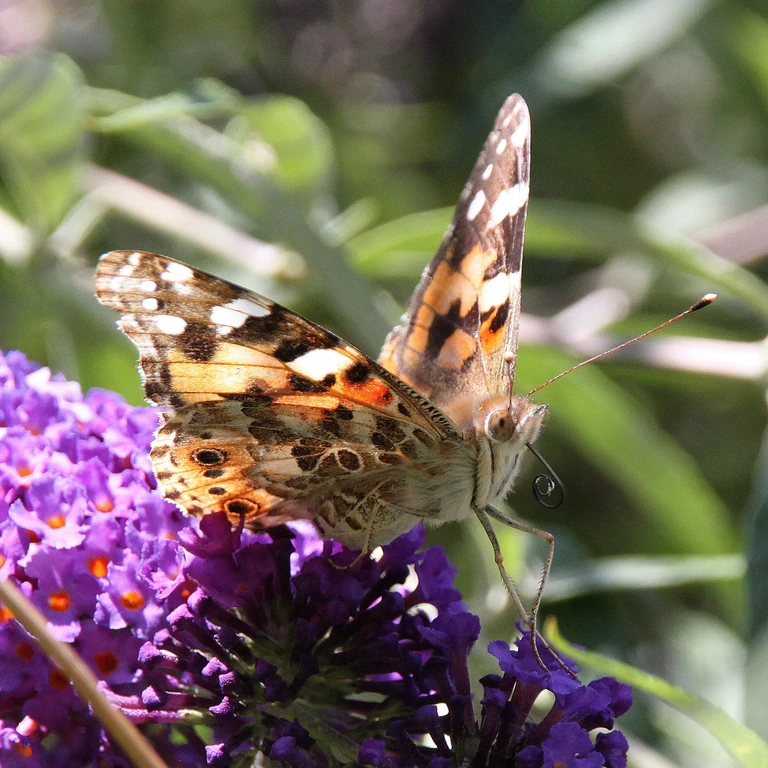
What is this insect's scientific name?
Vanessa cardui
